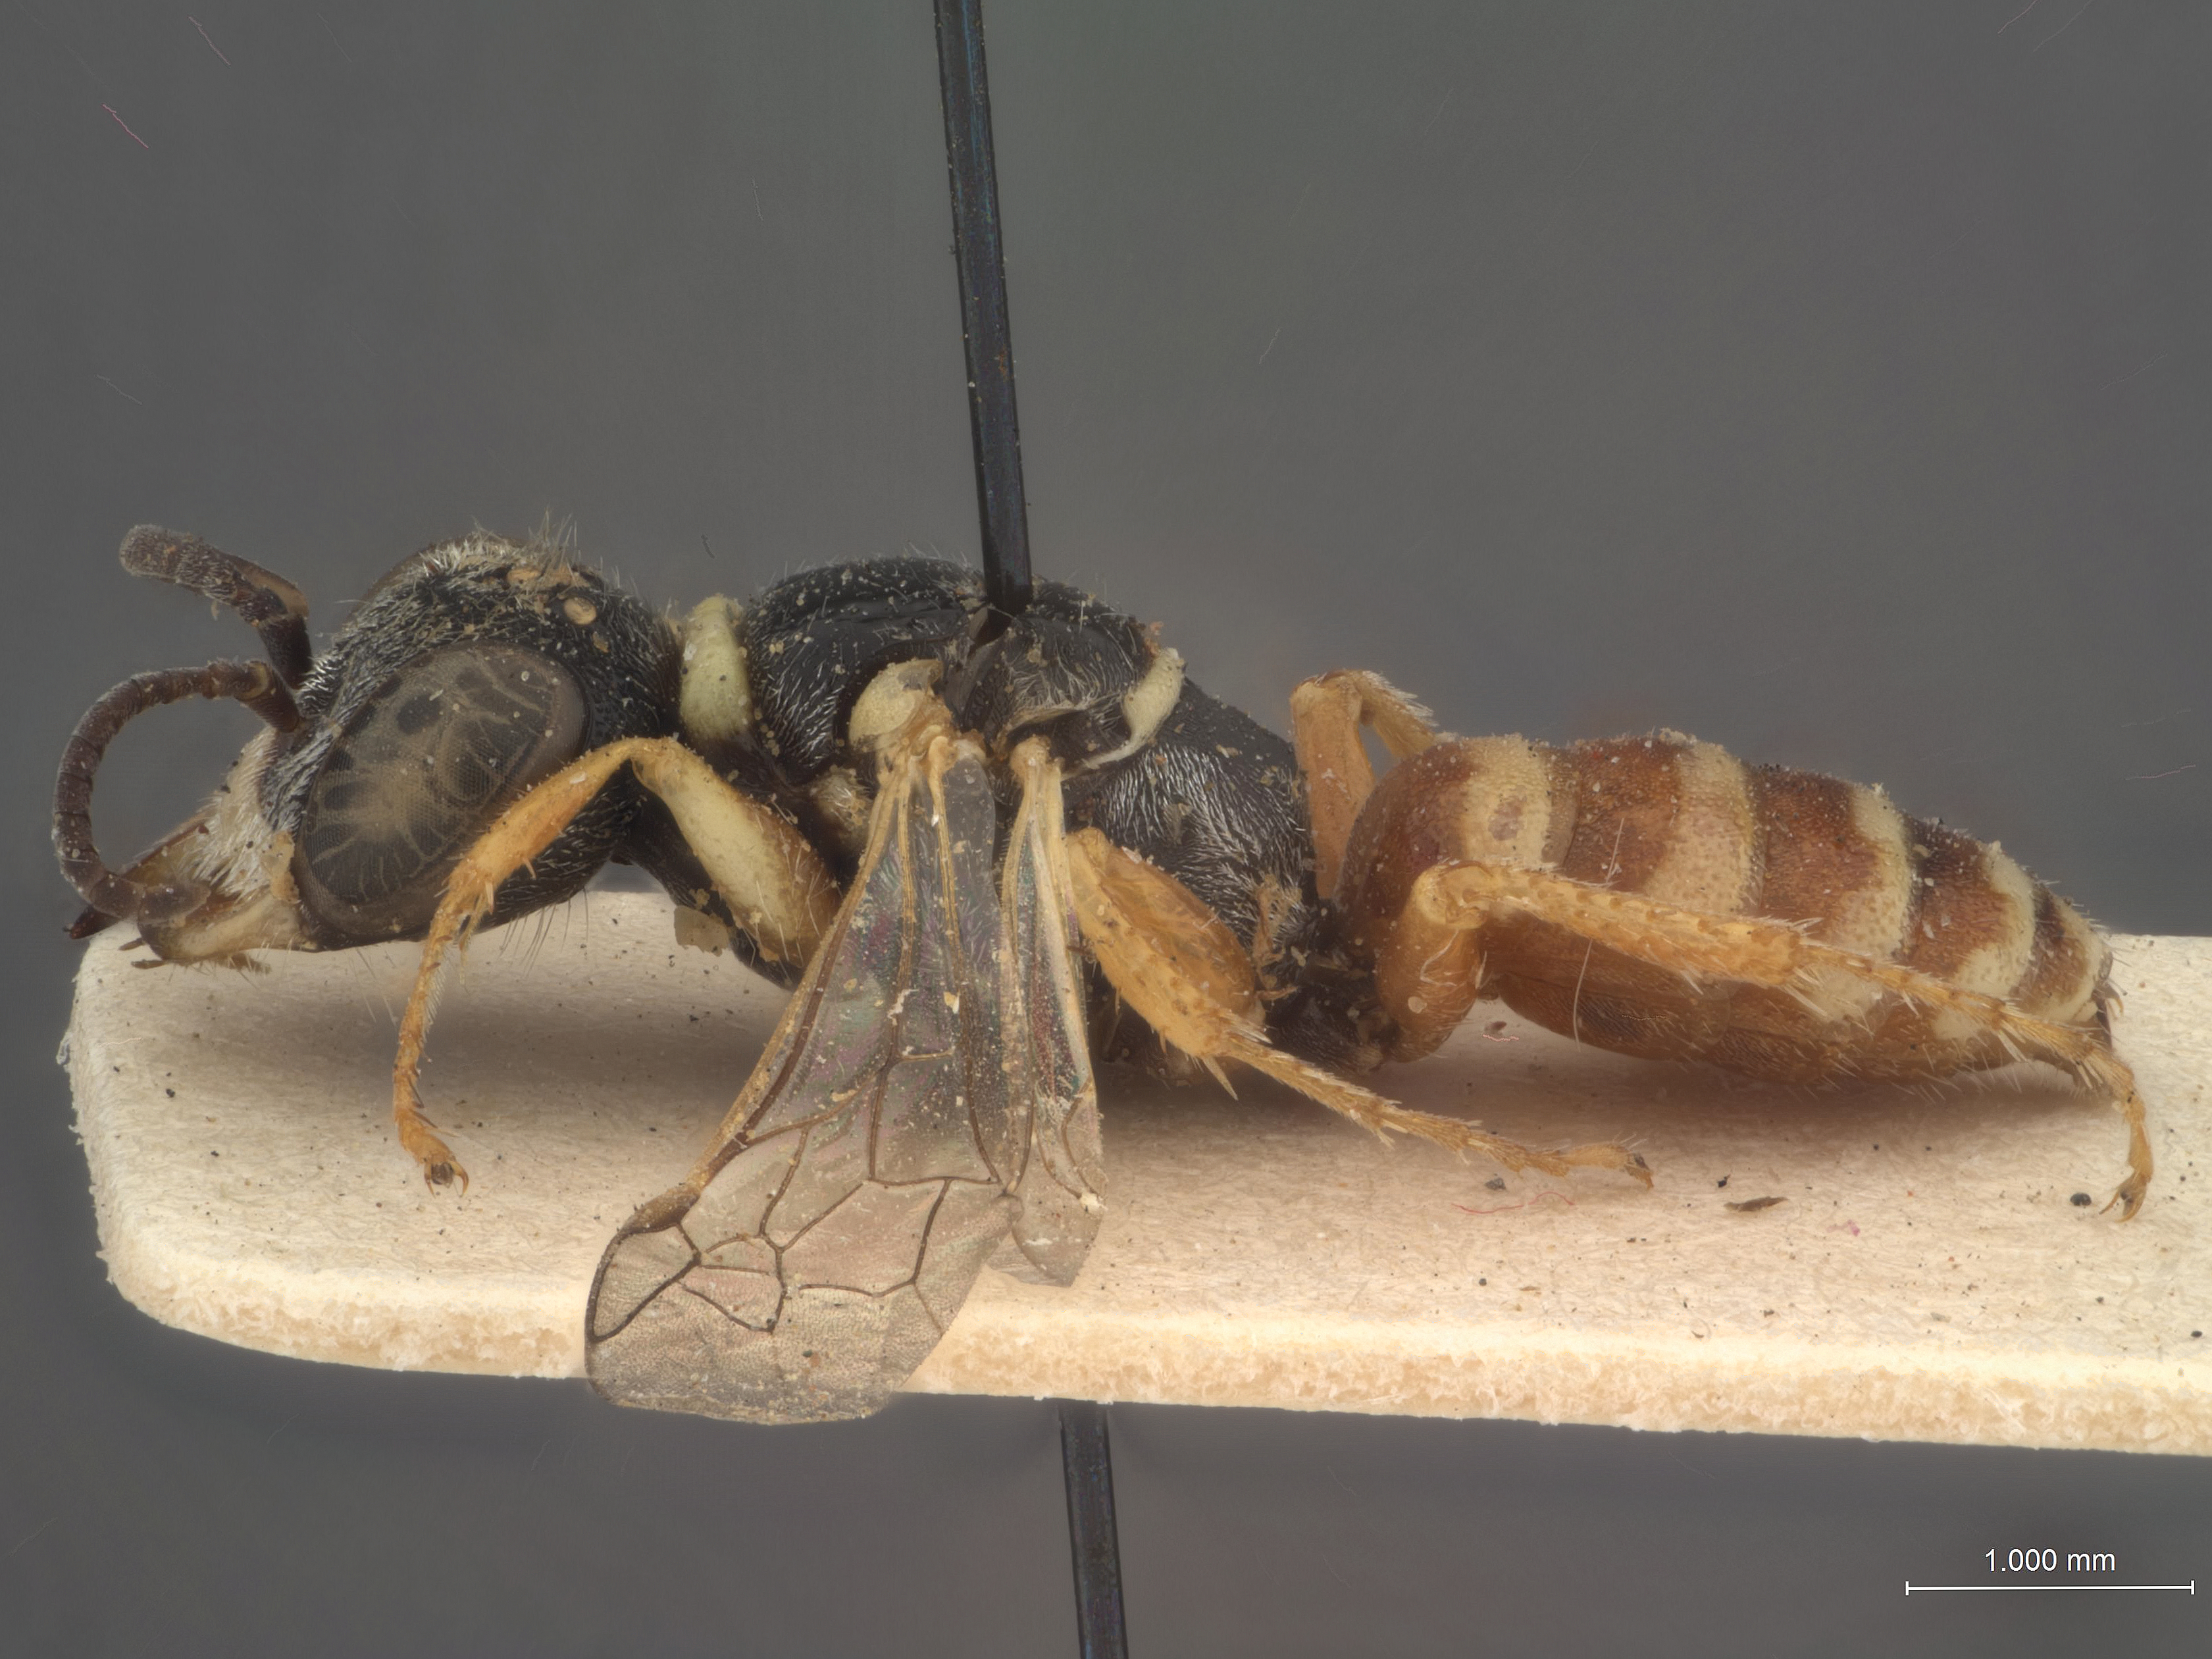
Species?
Philanthus soikai
